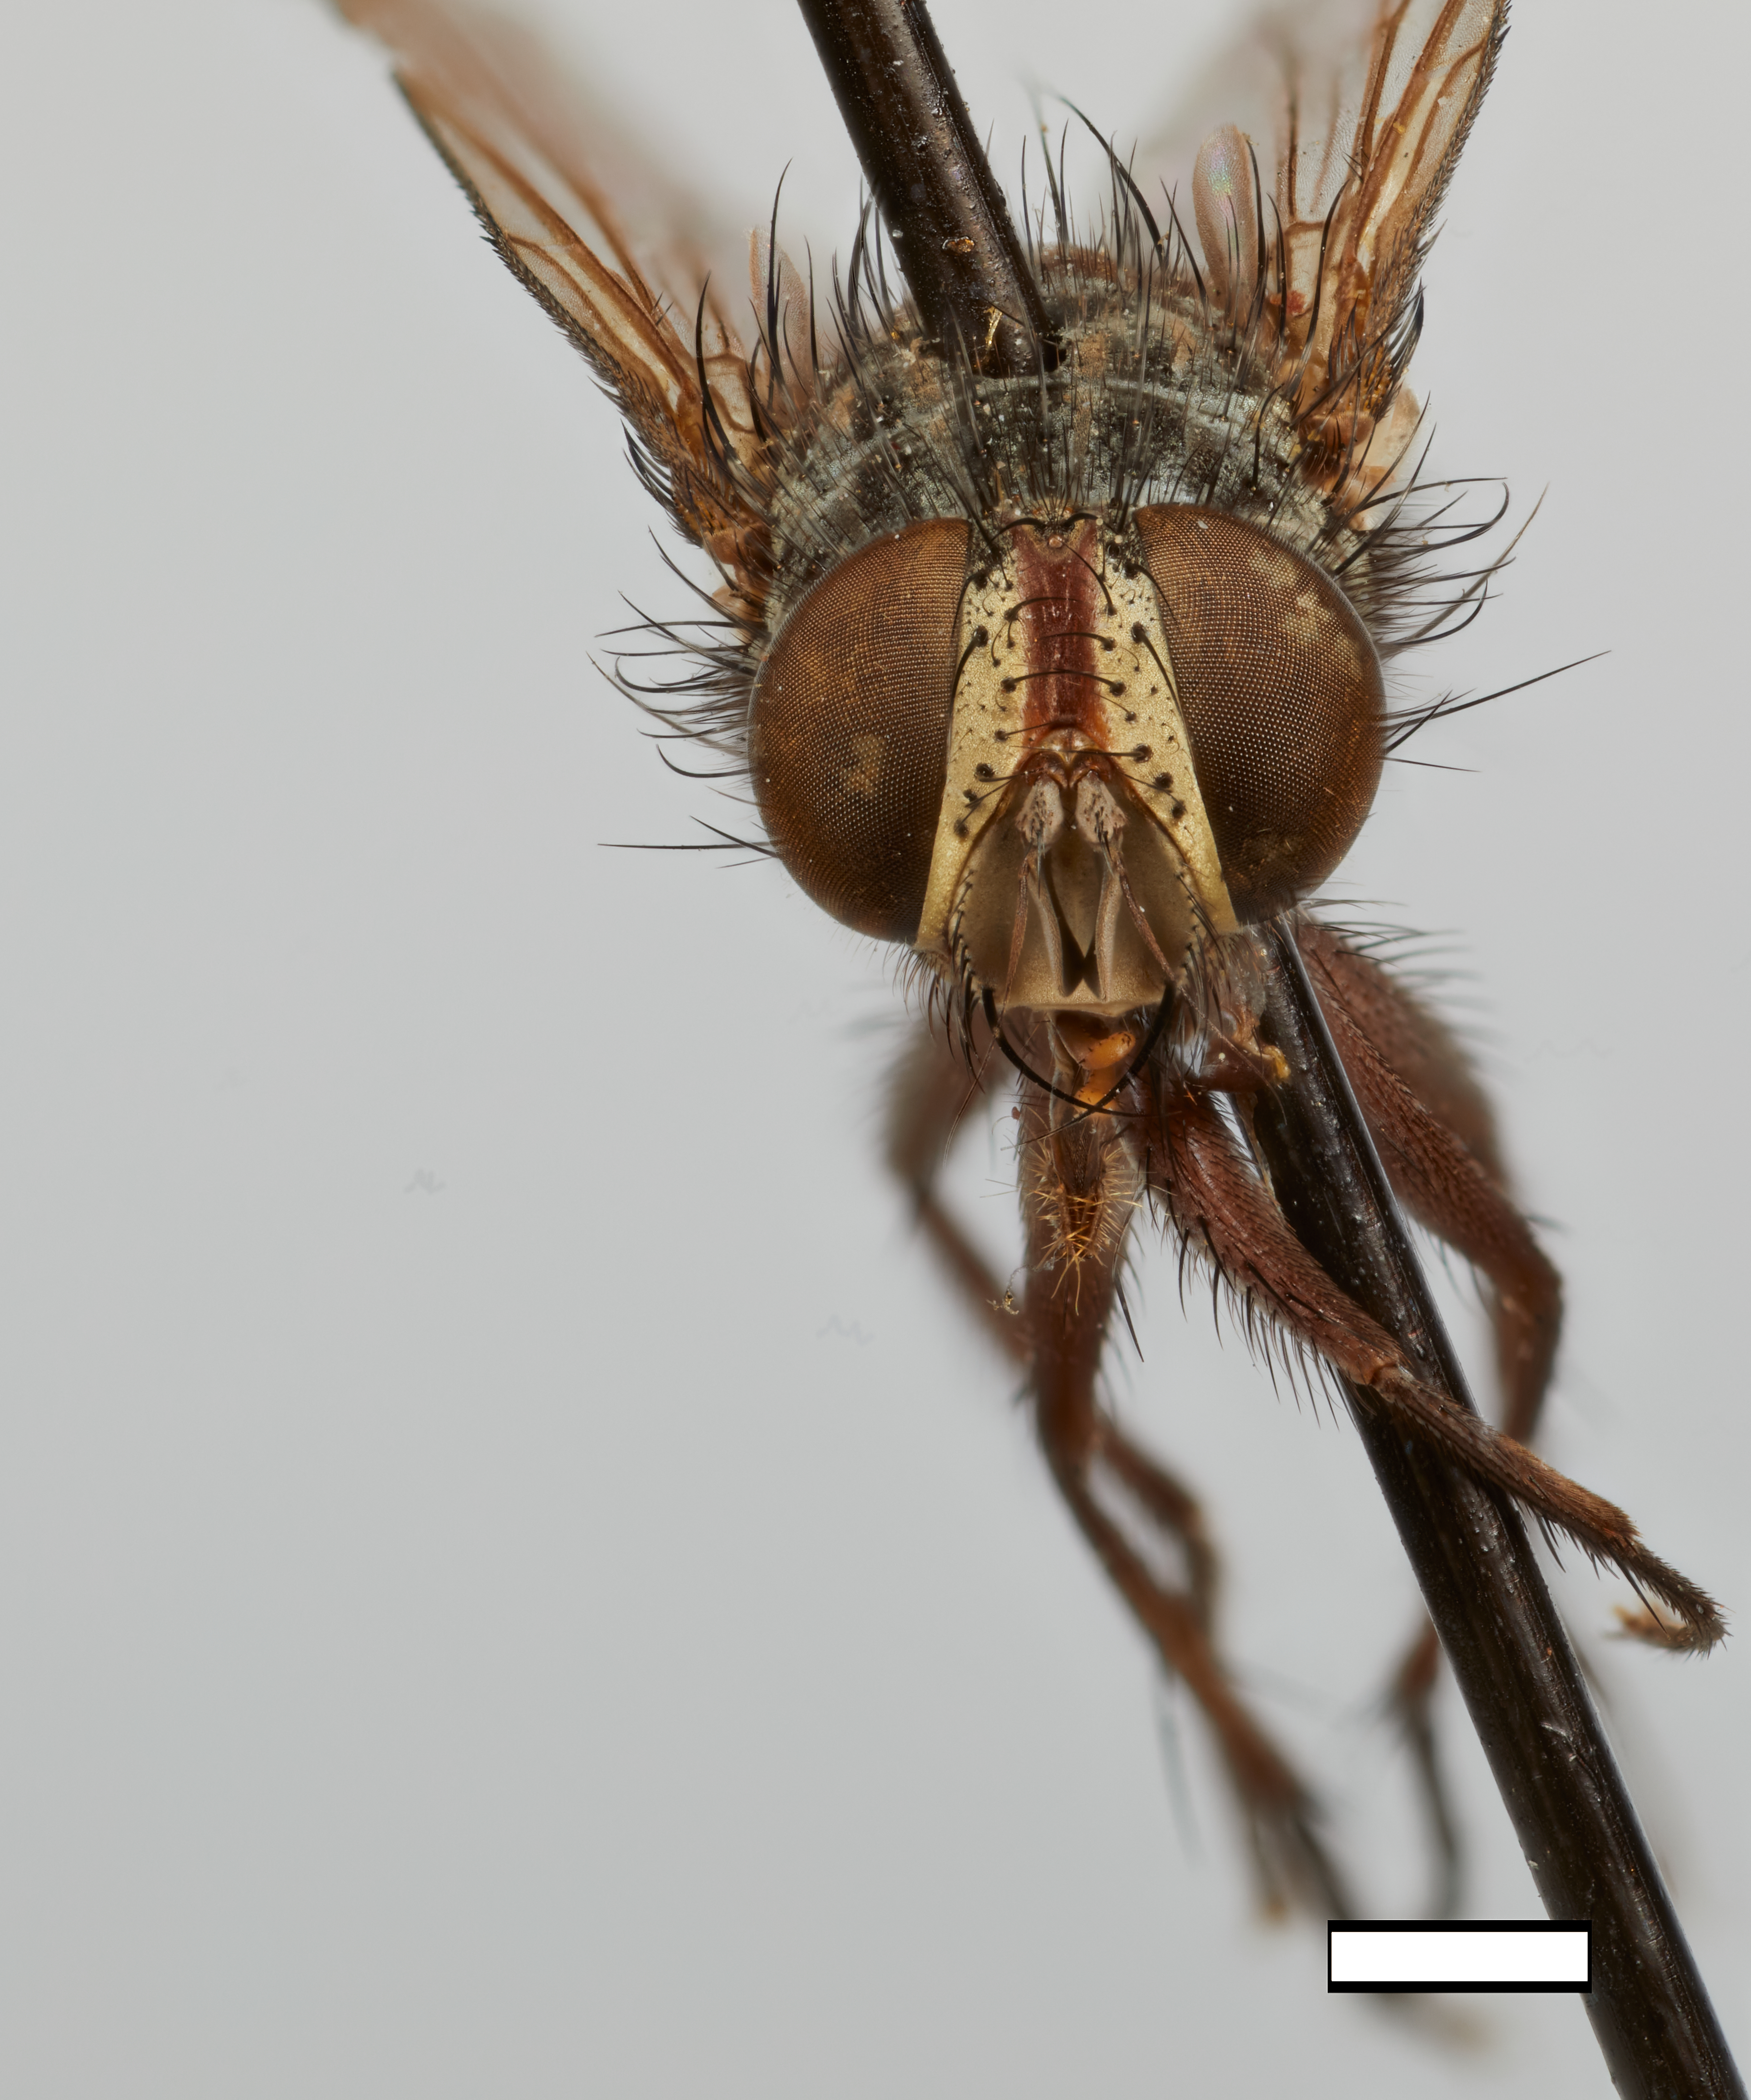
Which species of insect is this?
Gymnoerycia rubra
